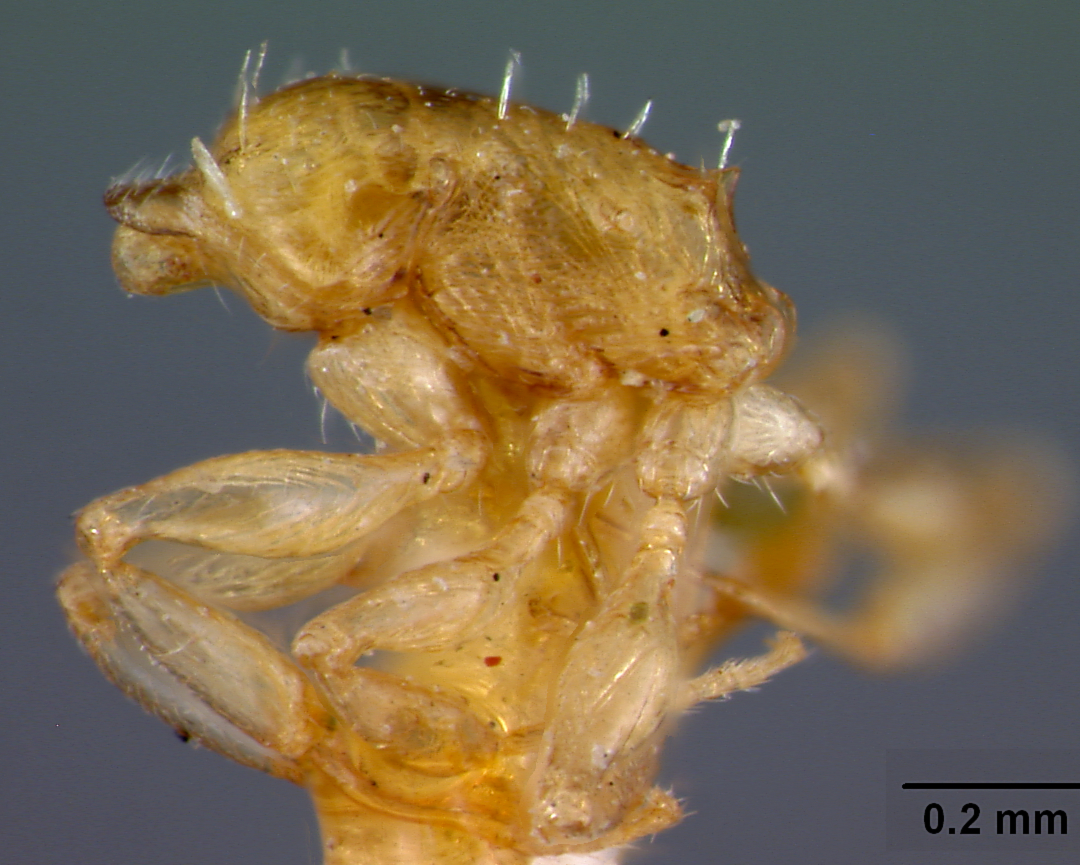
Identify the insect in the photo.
Leptothorax nitens
